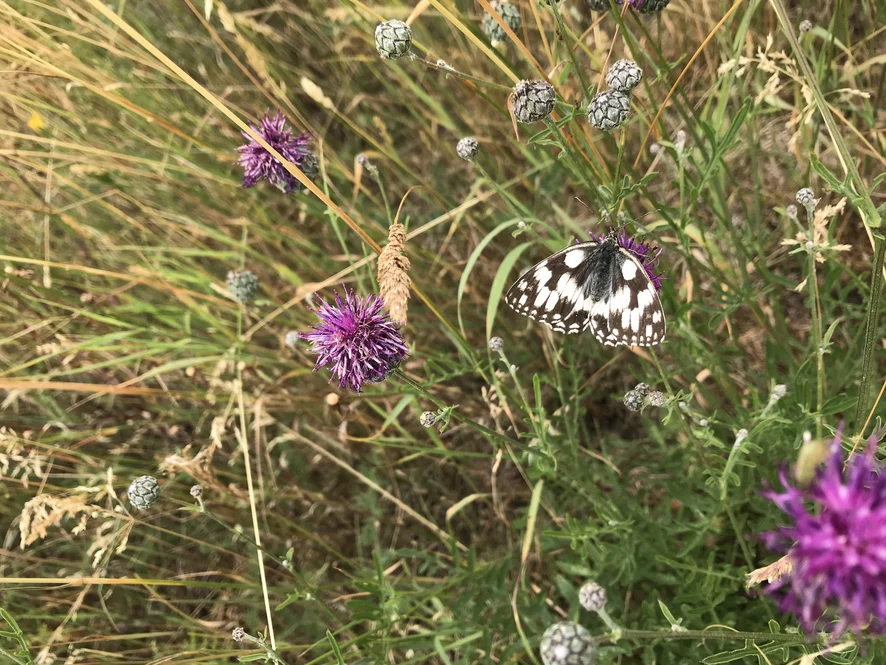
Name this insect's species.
Melanargia galathea
